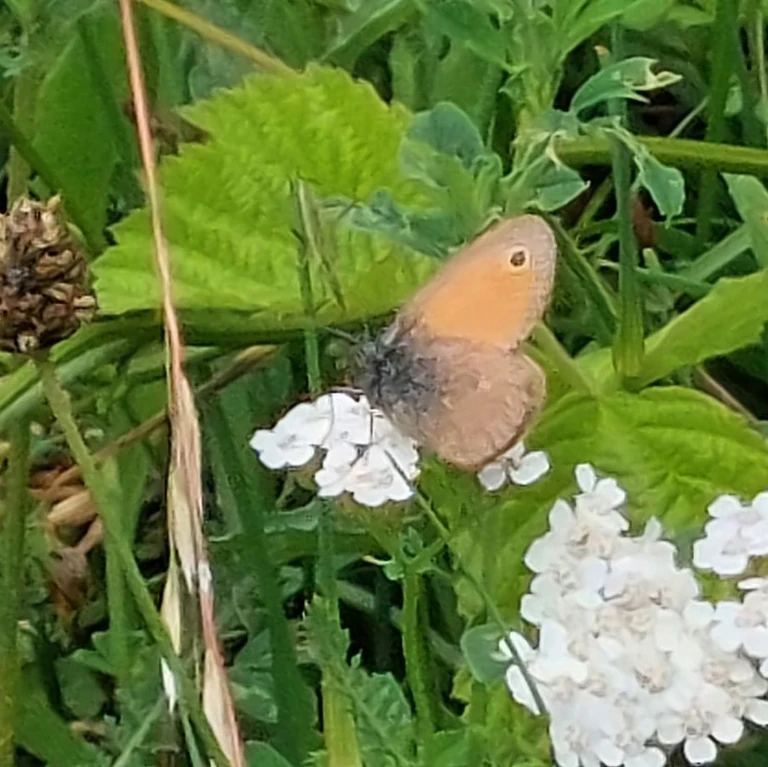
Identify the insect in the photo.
Coenonympha pamphilus
